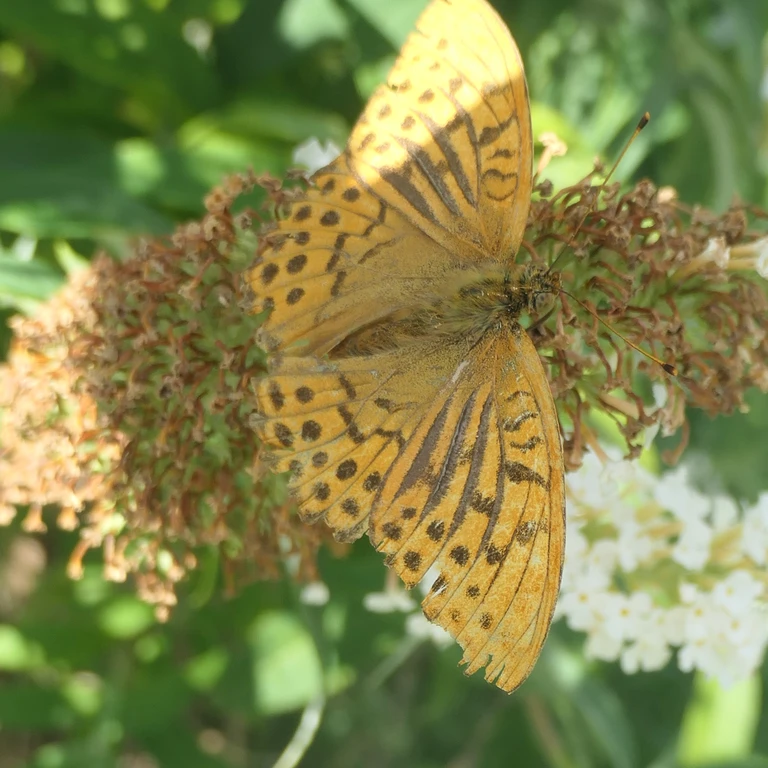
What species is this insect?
Argynnis paphia
